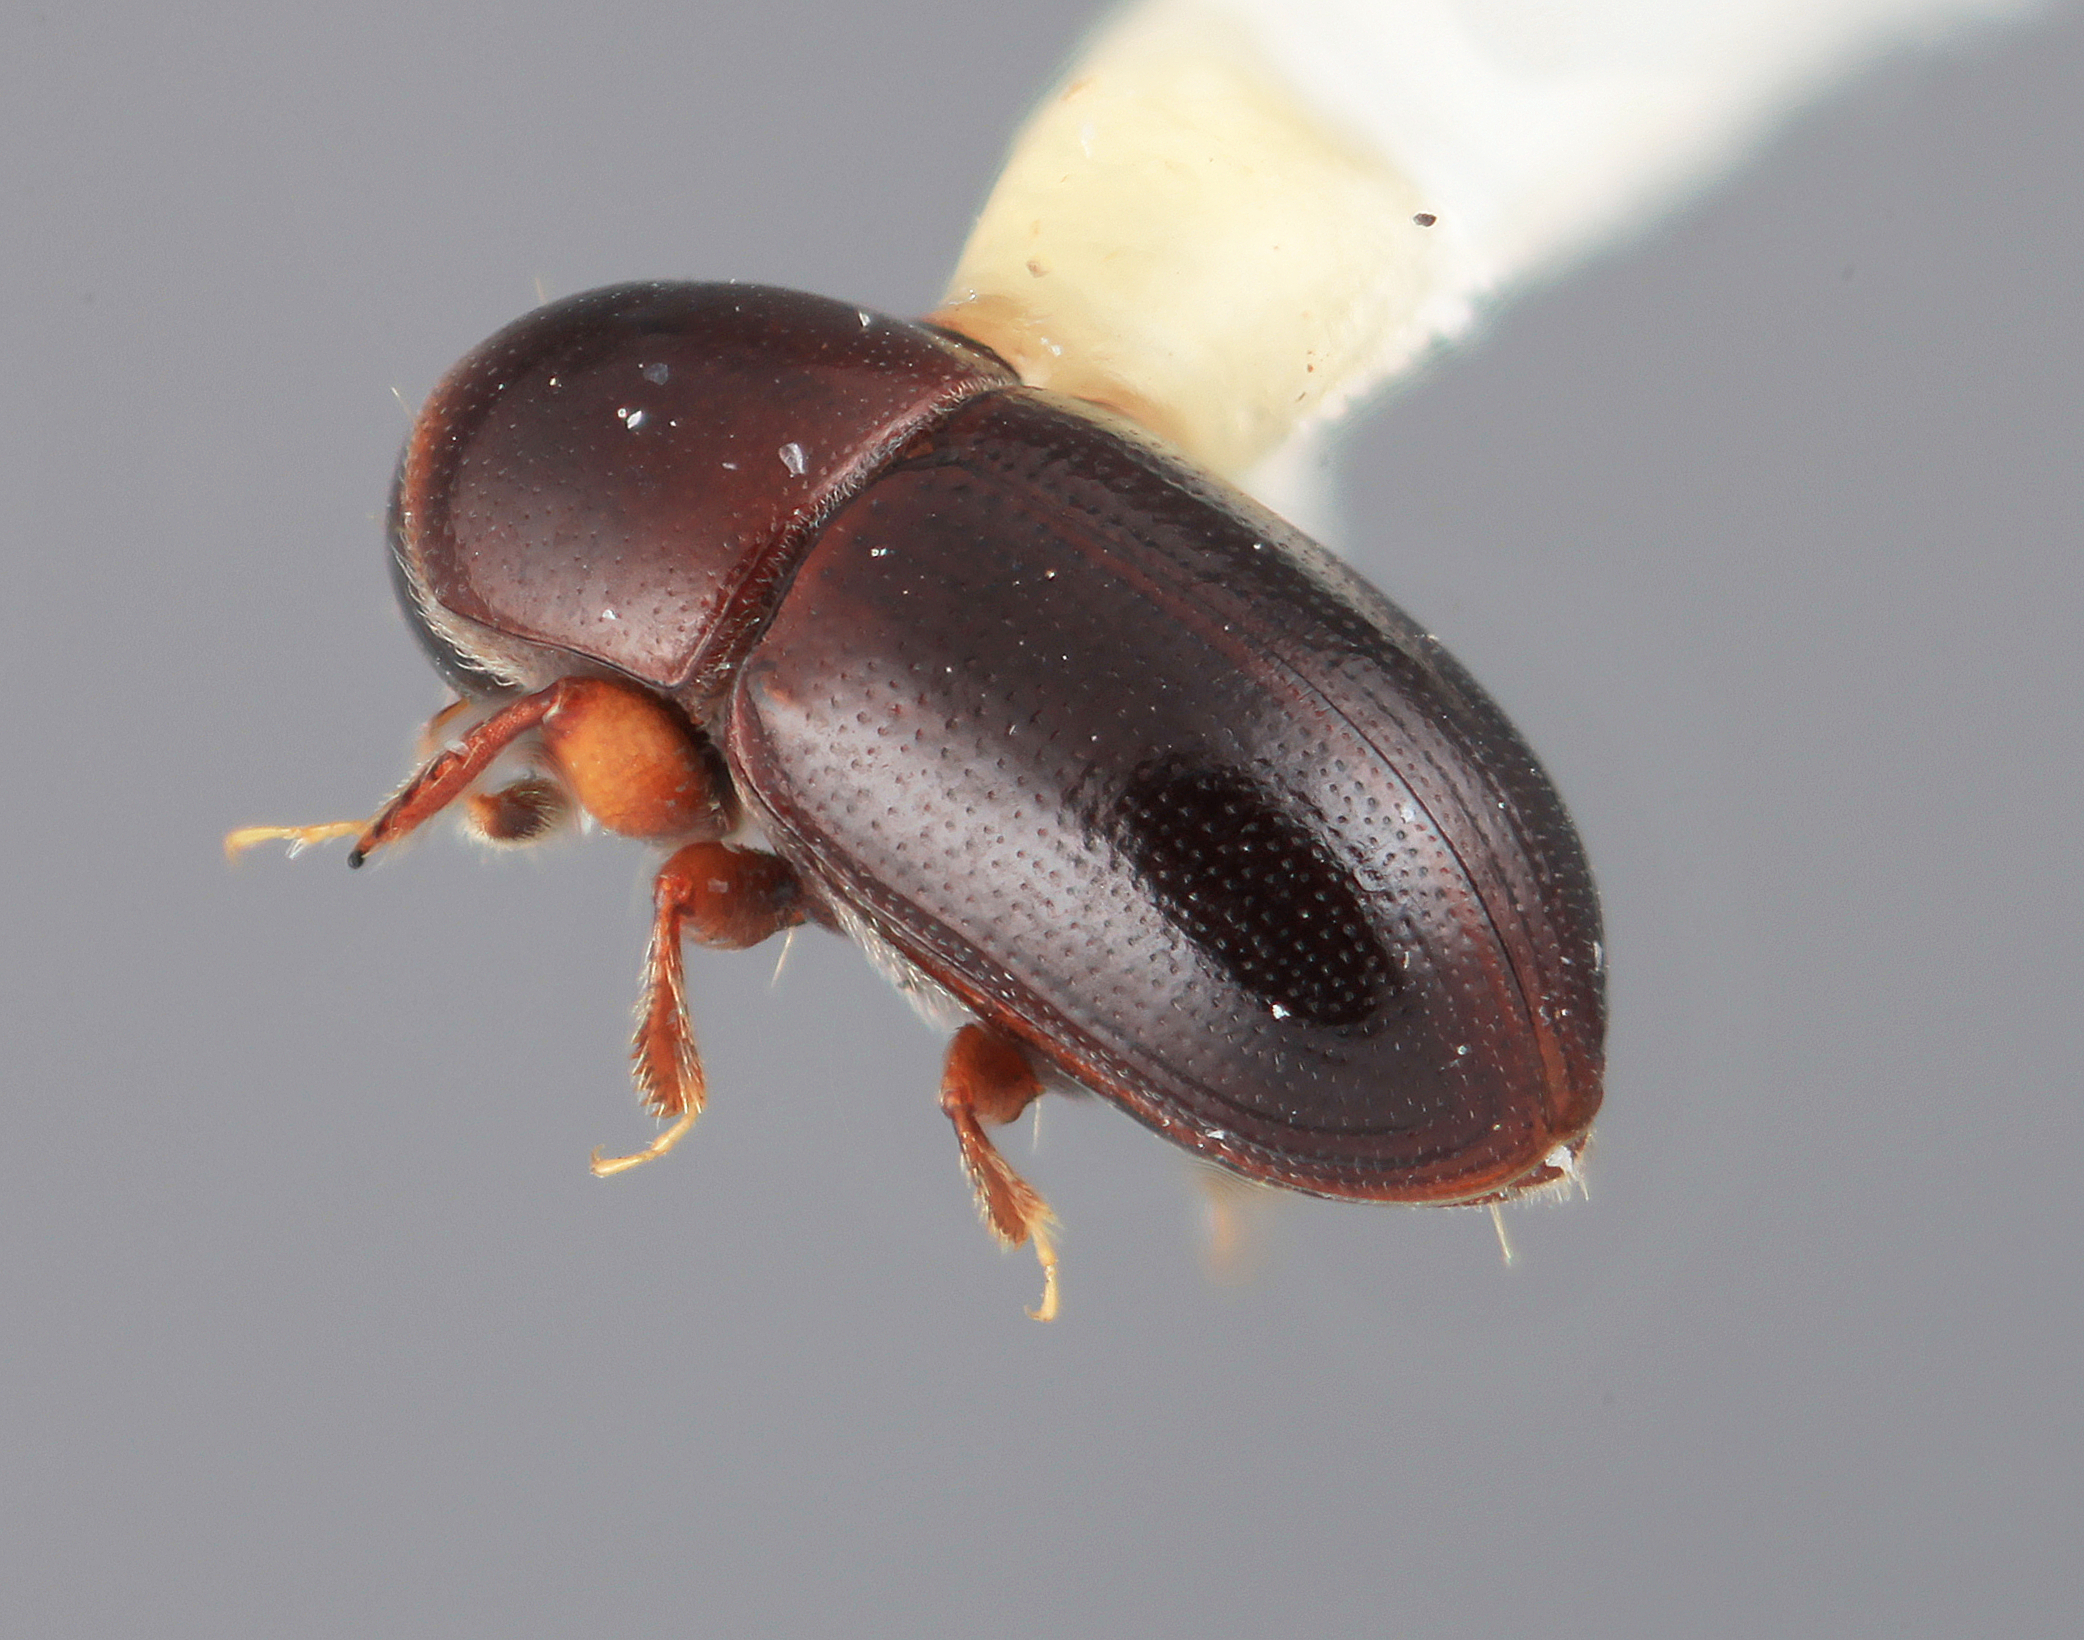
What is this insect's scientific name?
Scolytodes cecropiavorus
